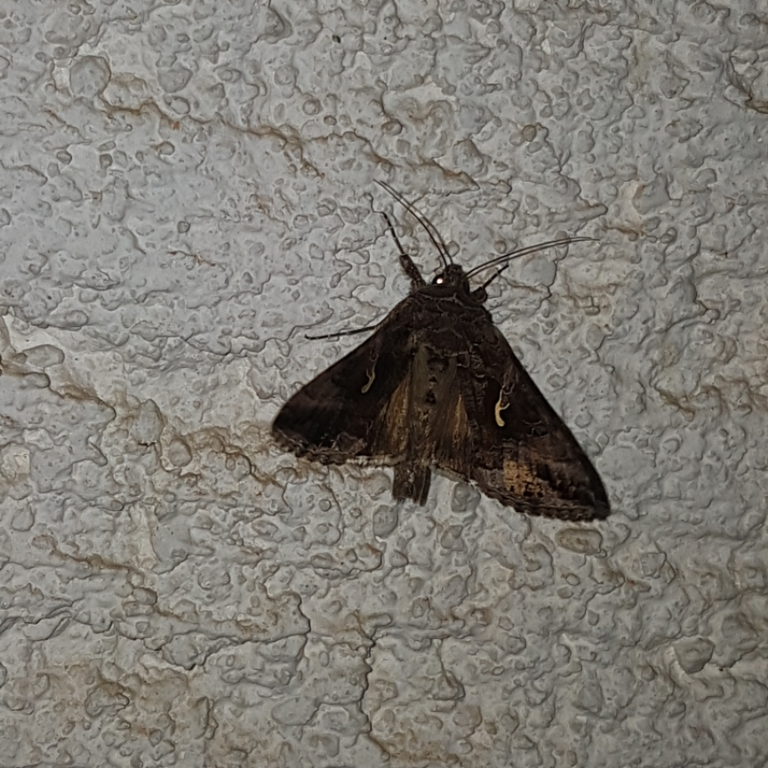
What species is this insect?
Autographa gamma
